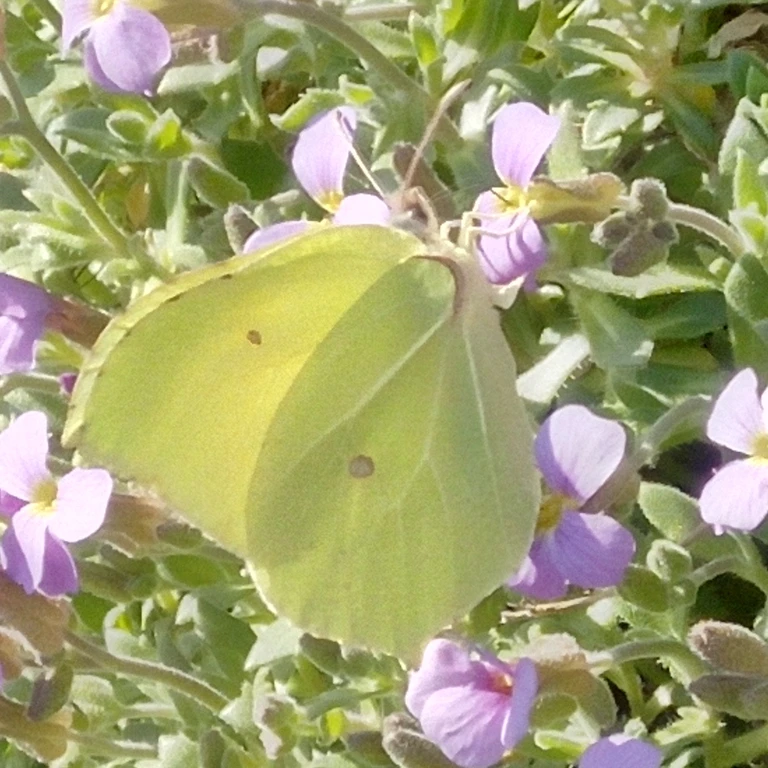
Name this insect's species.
Gonepteryx rhamni
